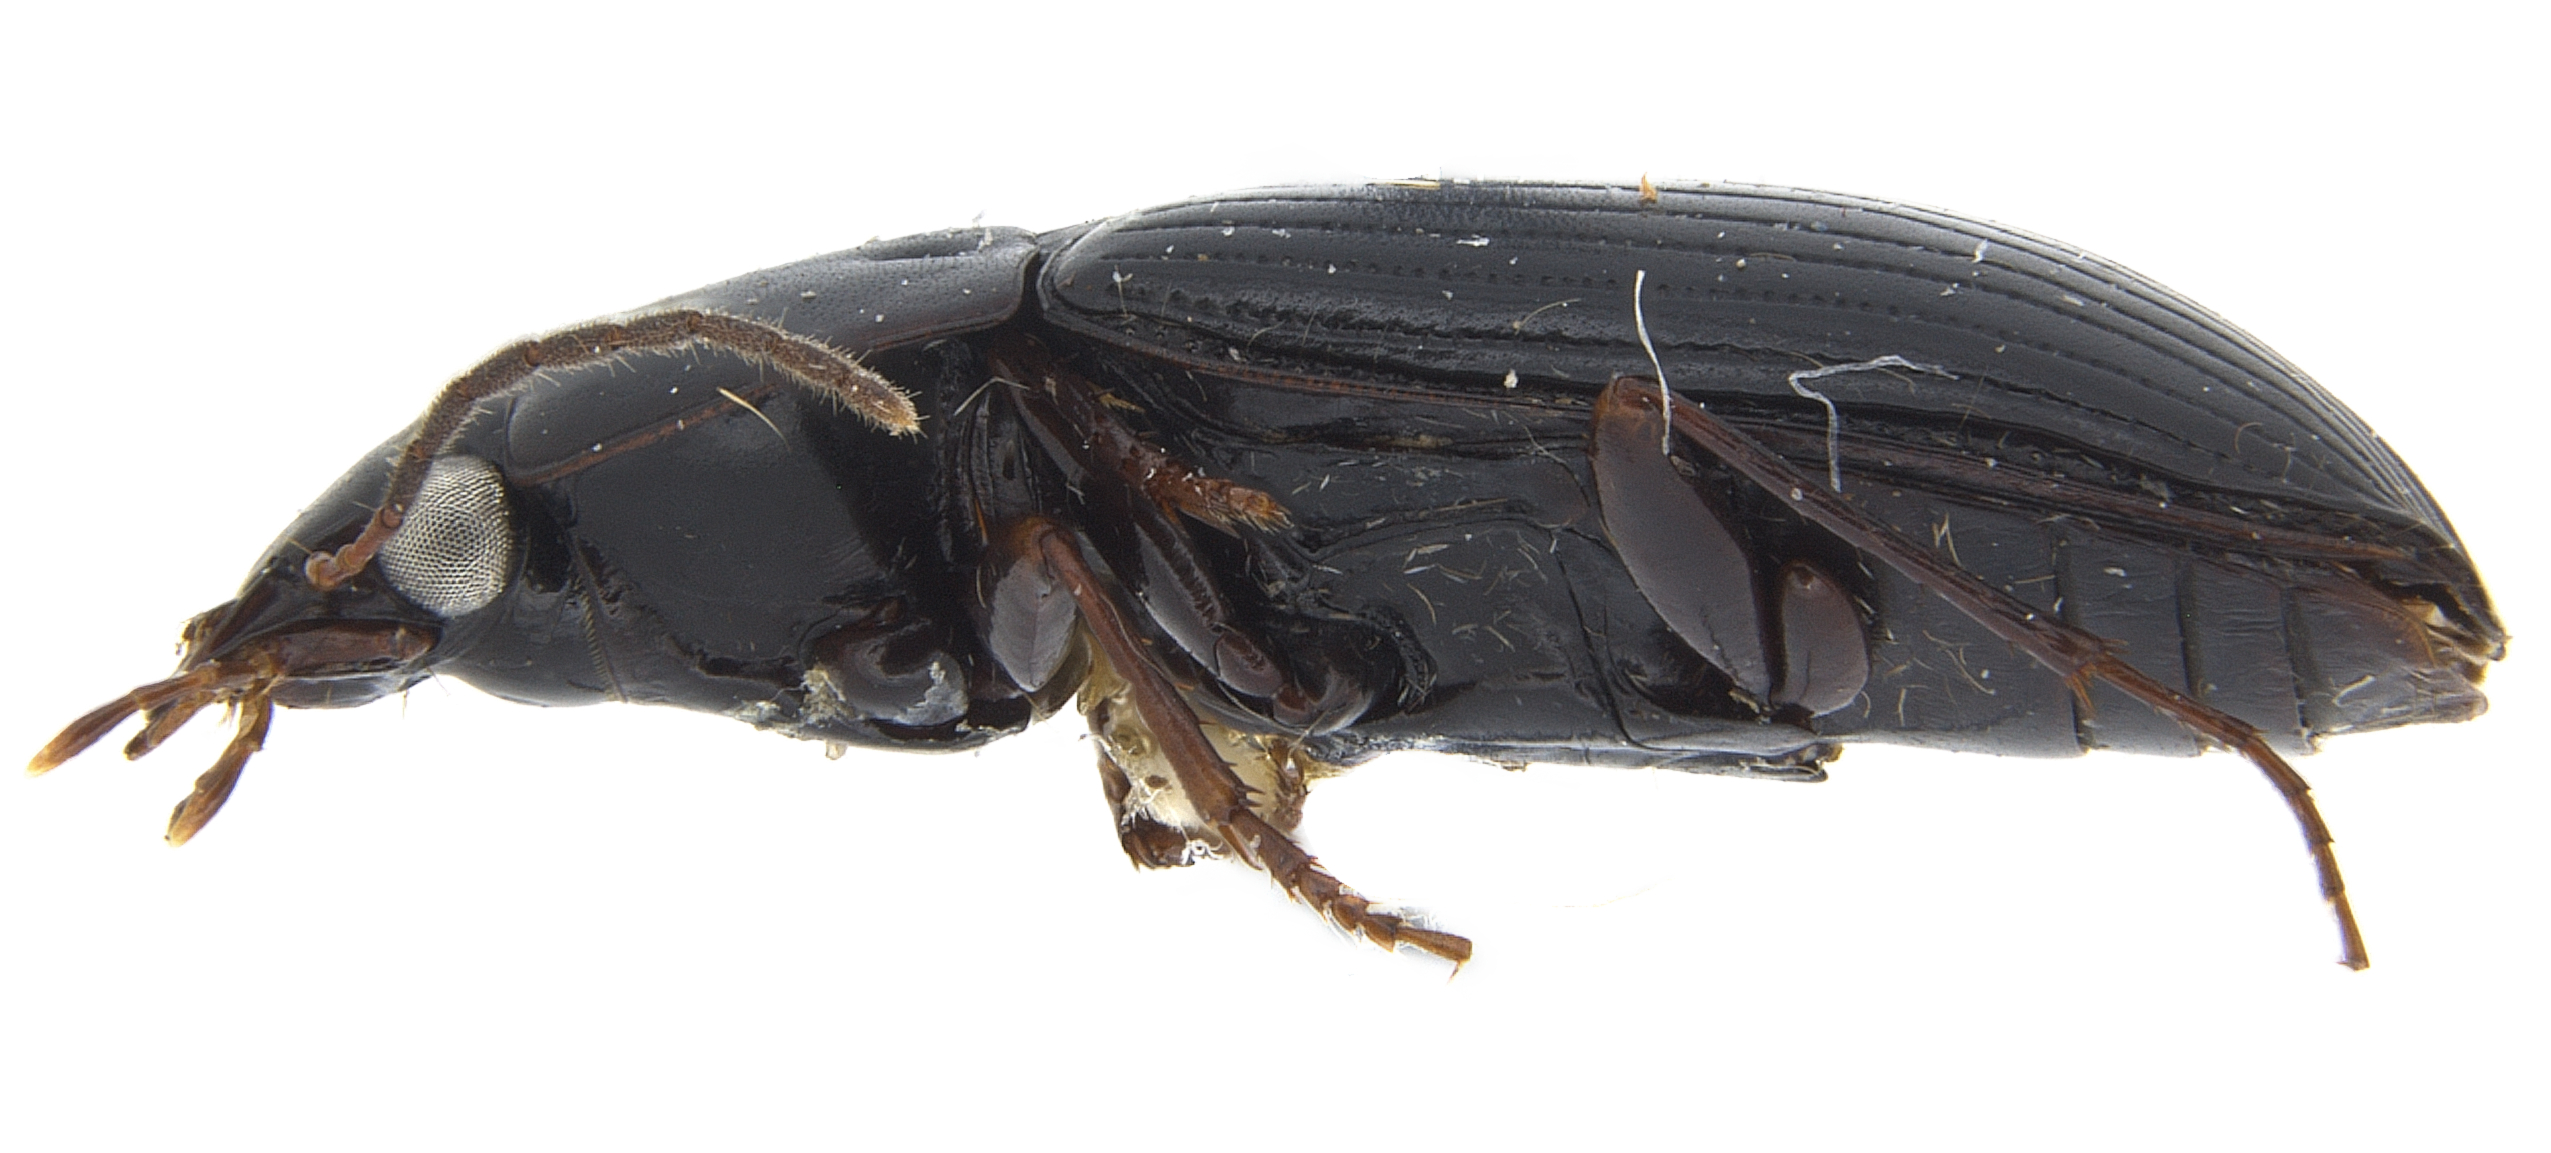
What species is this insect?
Anatrichis minuta
